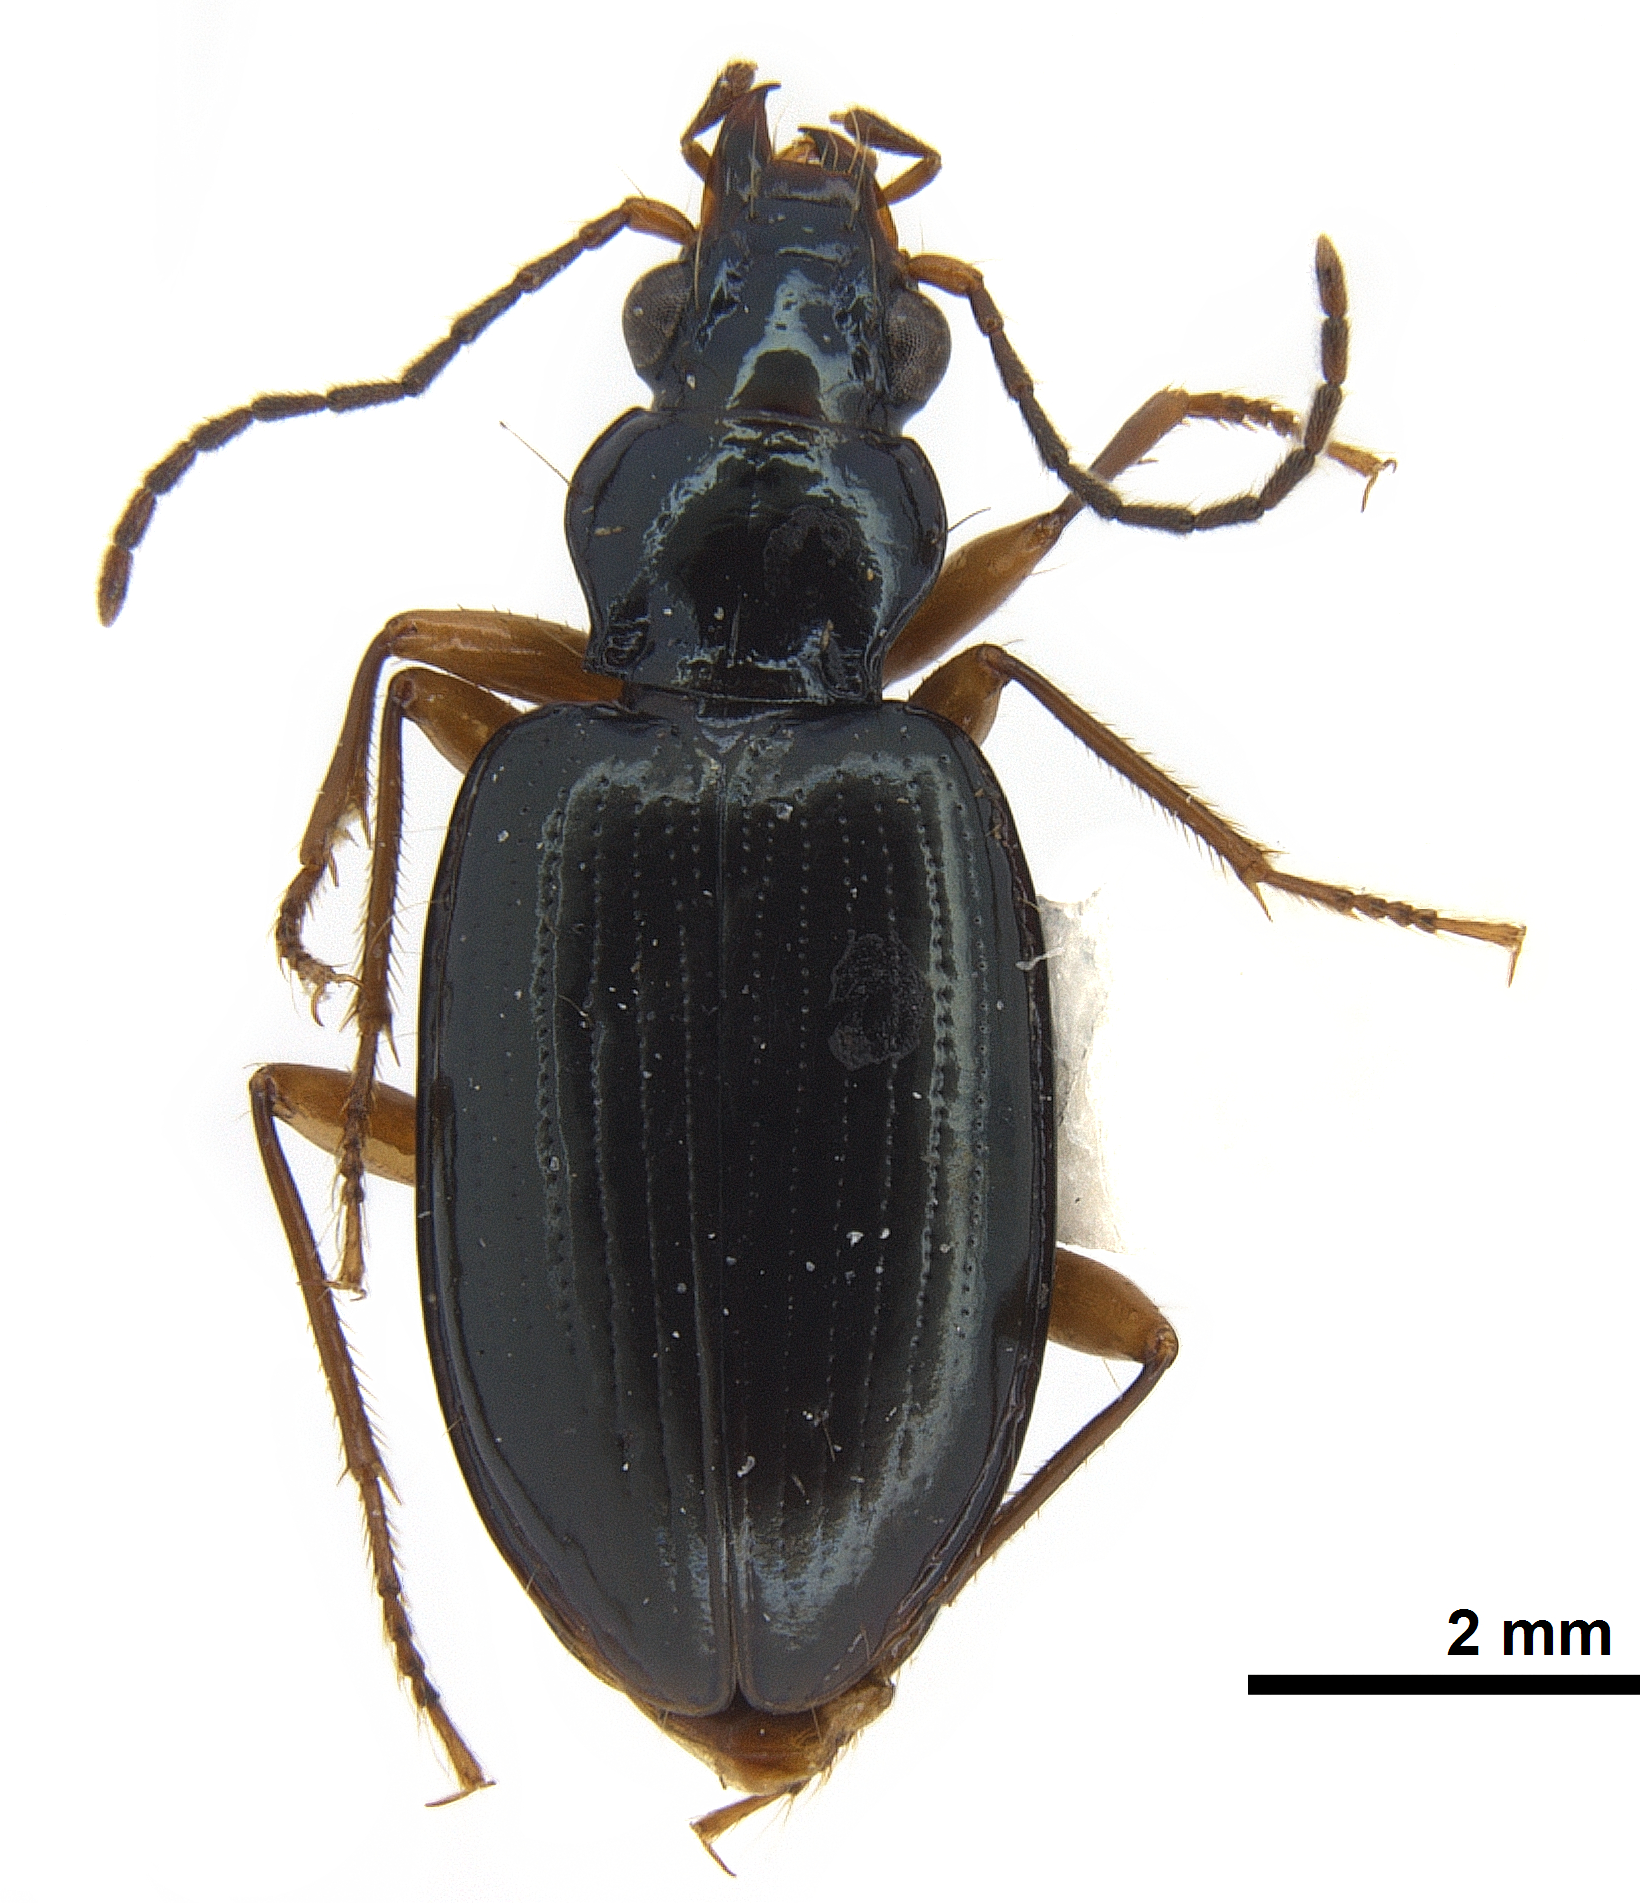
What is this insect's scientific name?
Bembidion vernale
